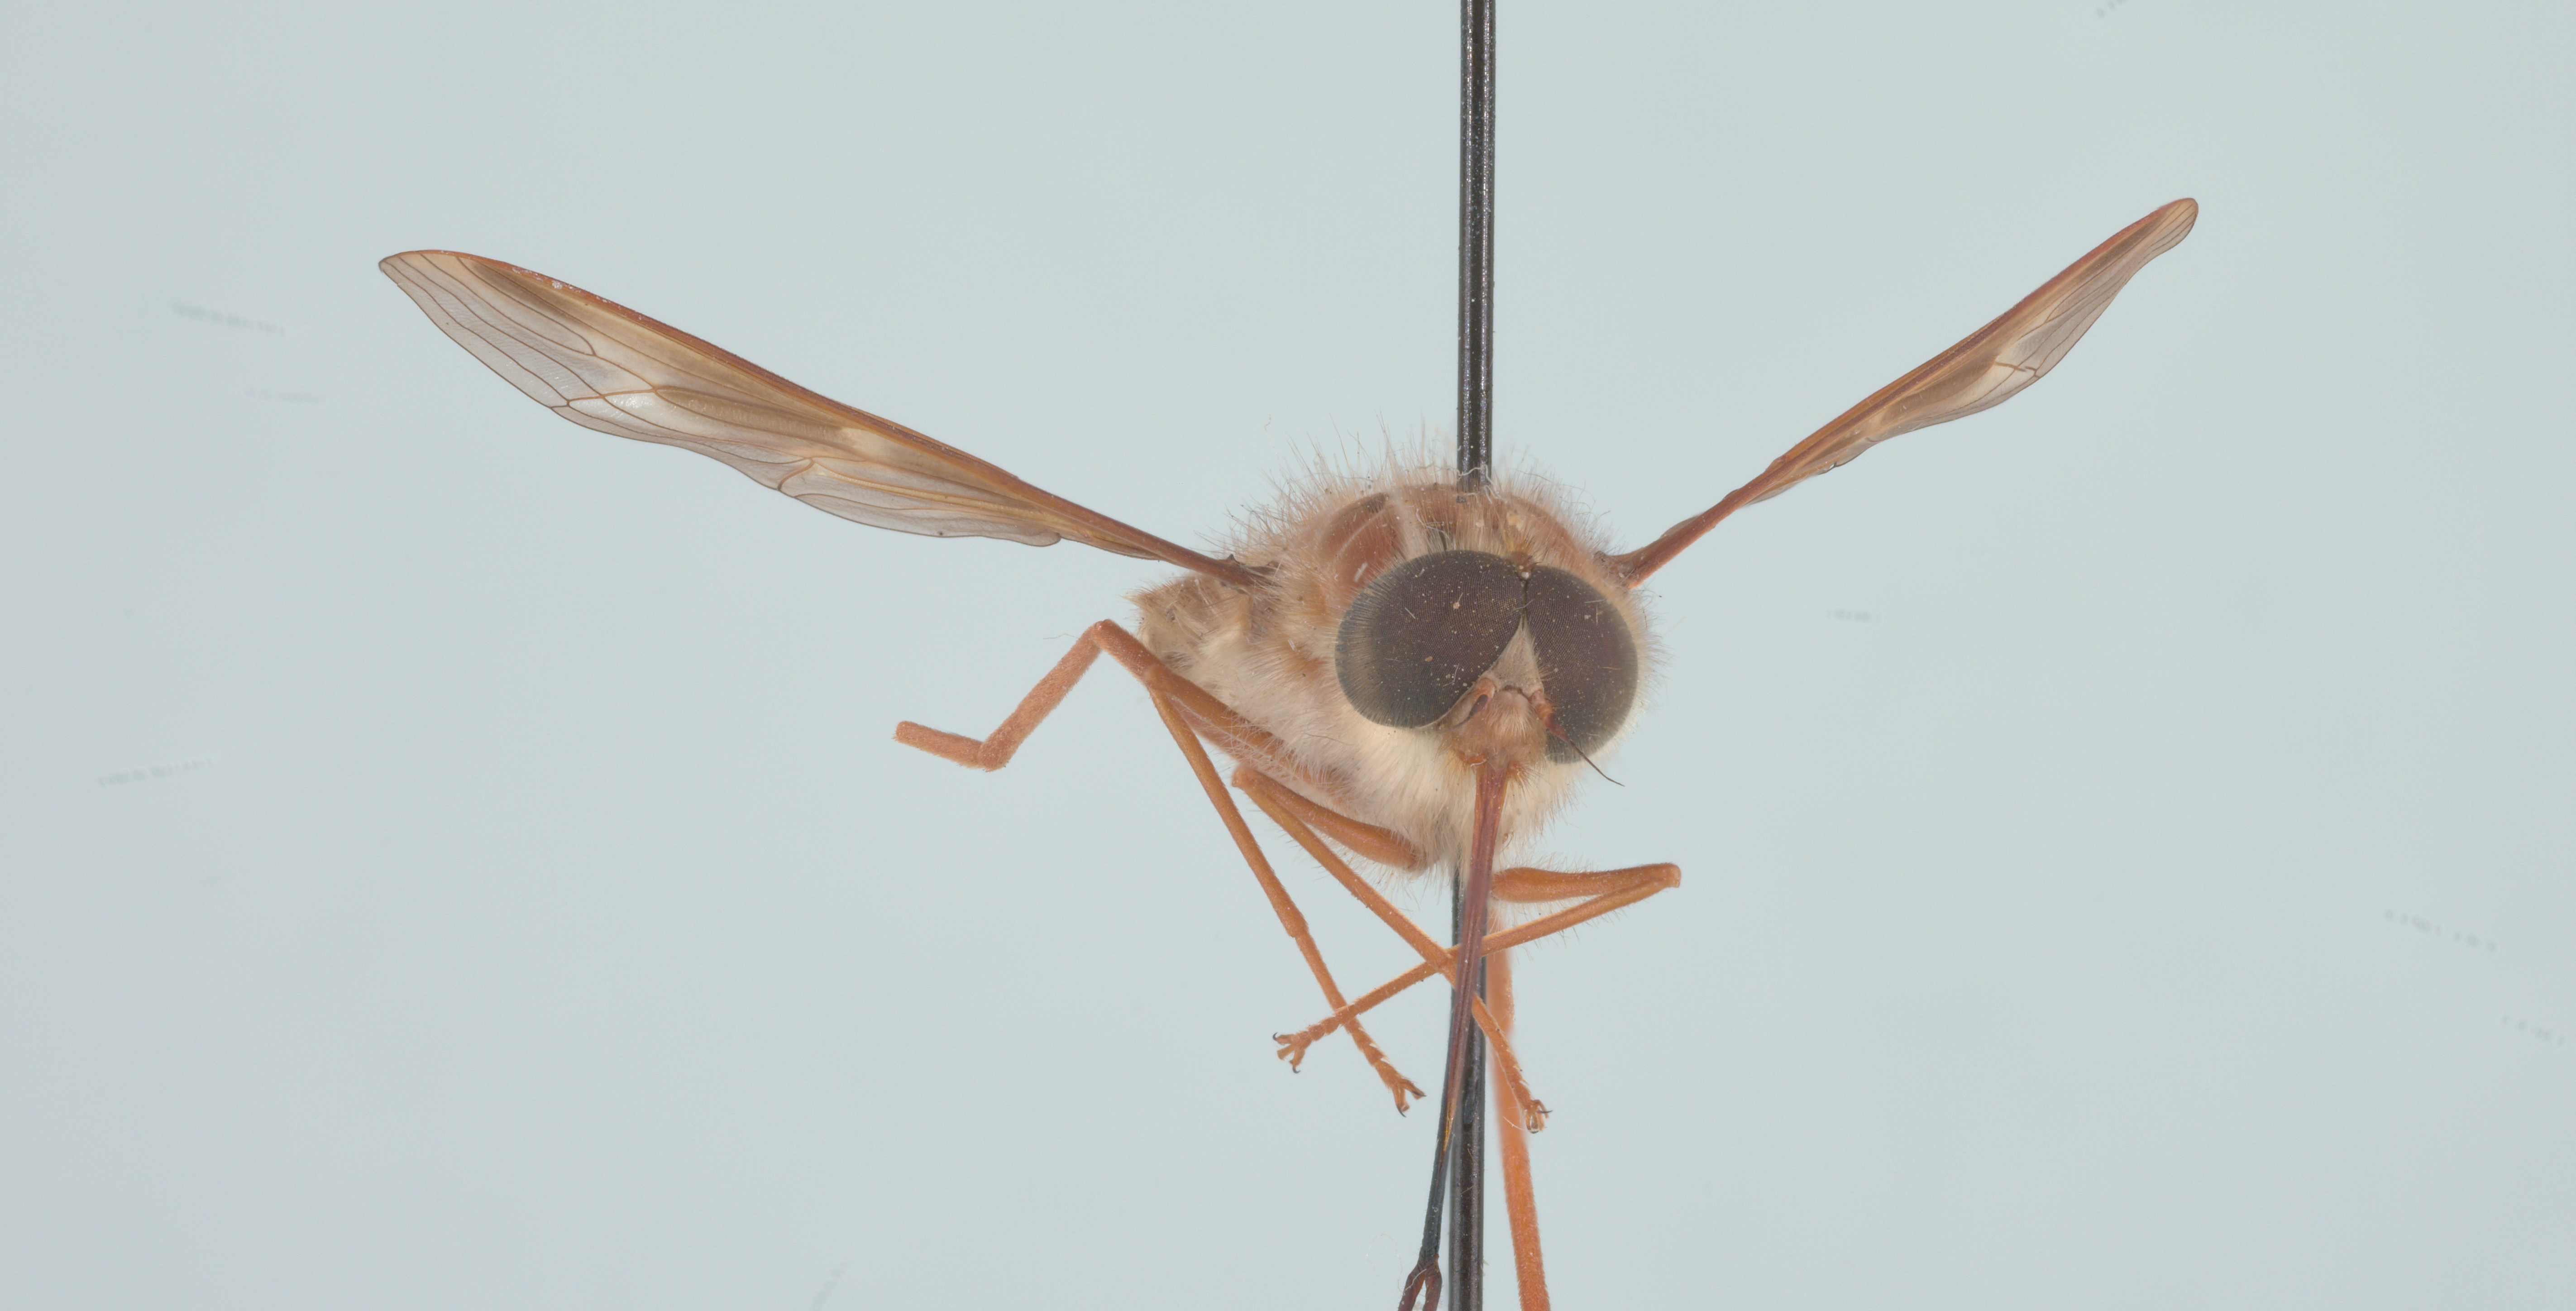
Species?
Hirmoneura nubipennis (also Trichophthalma nubipennis)
